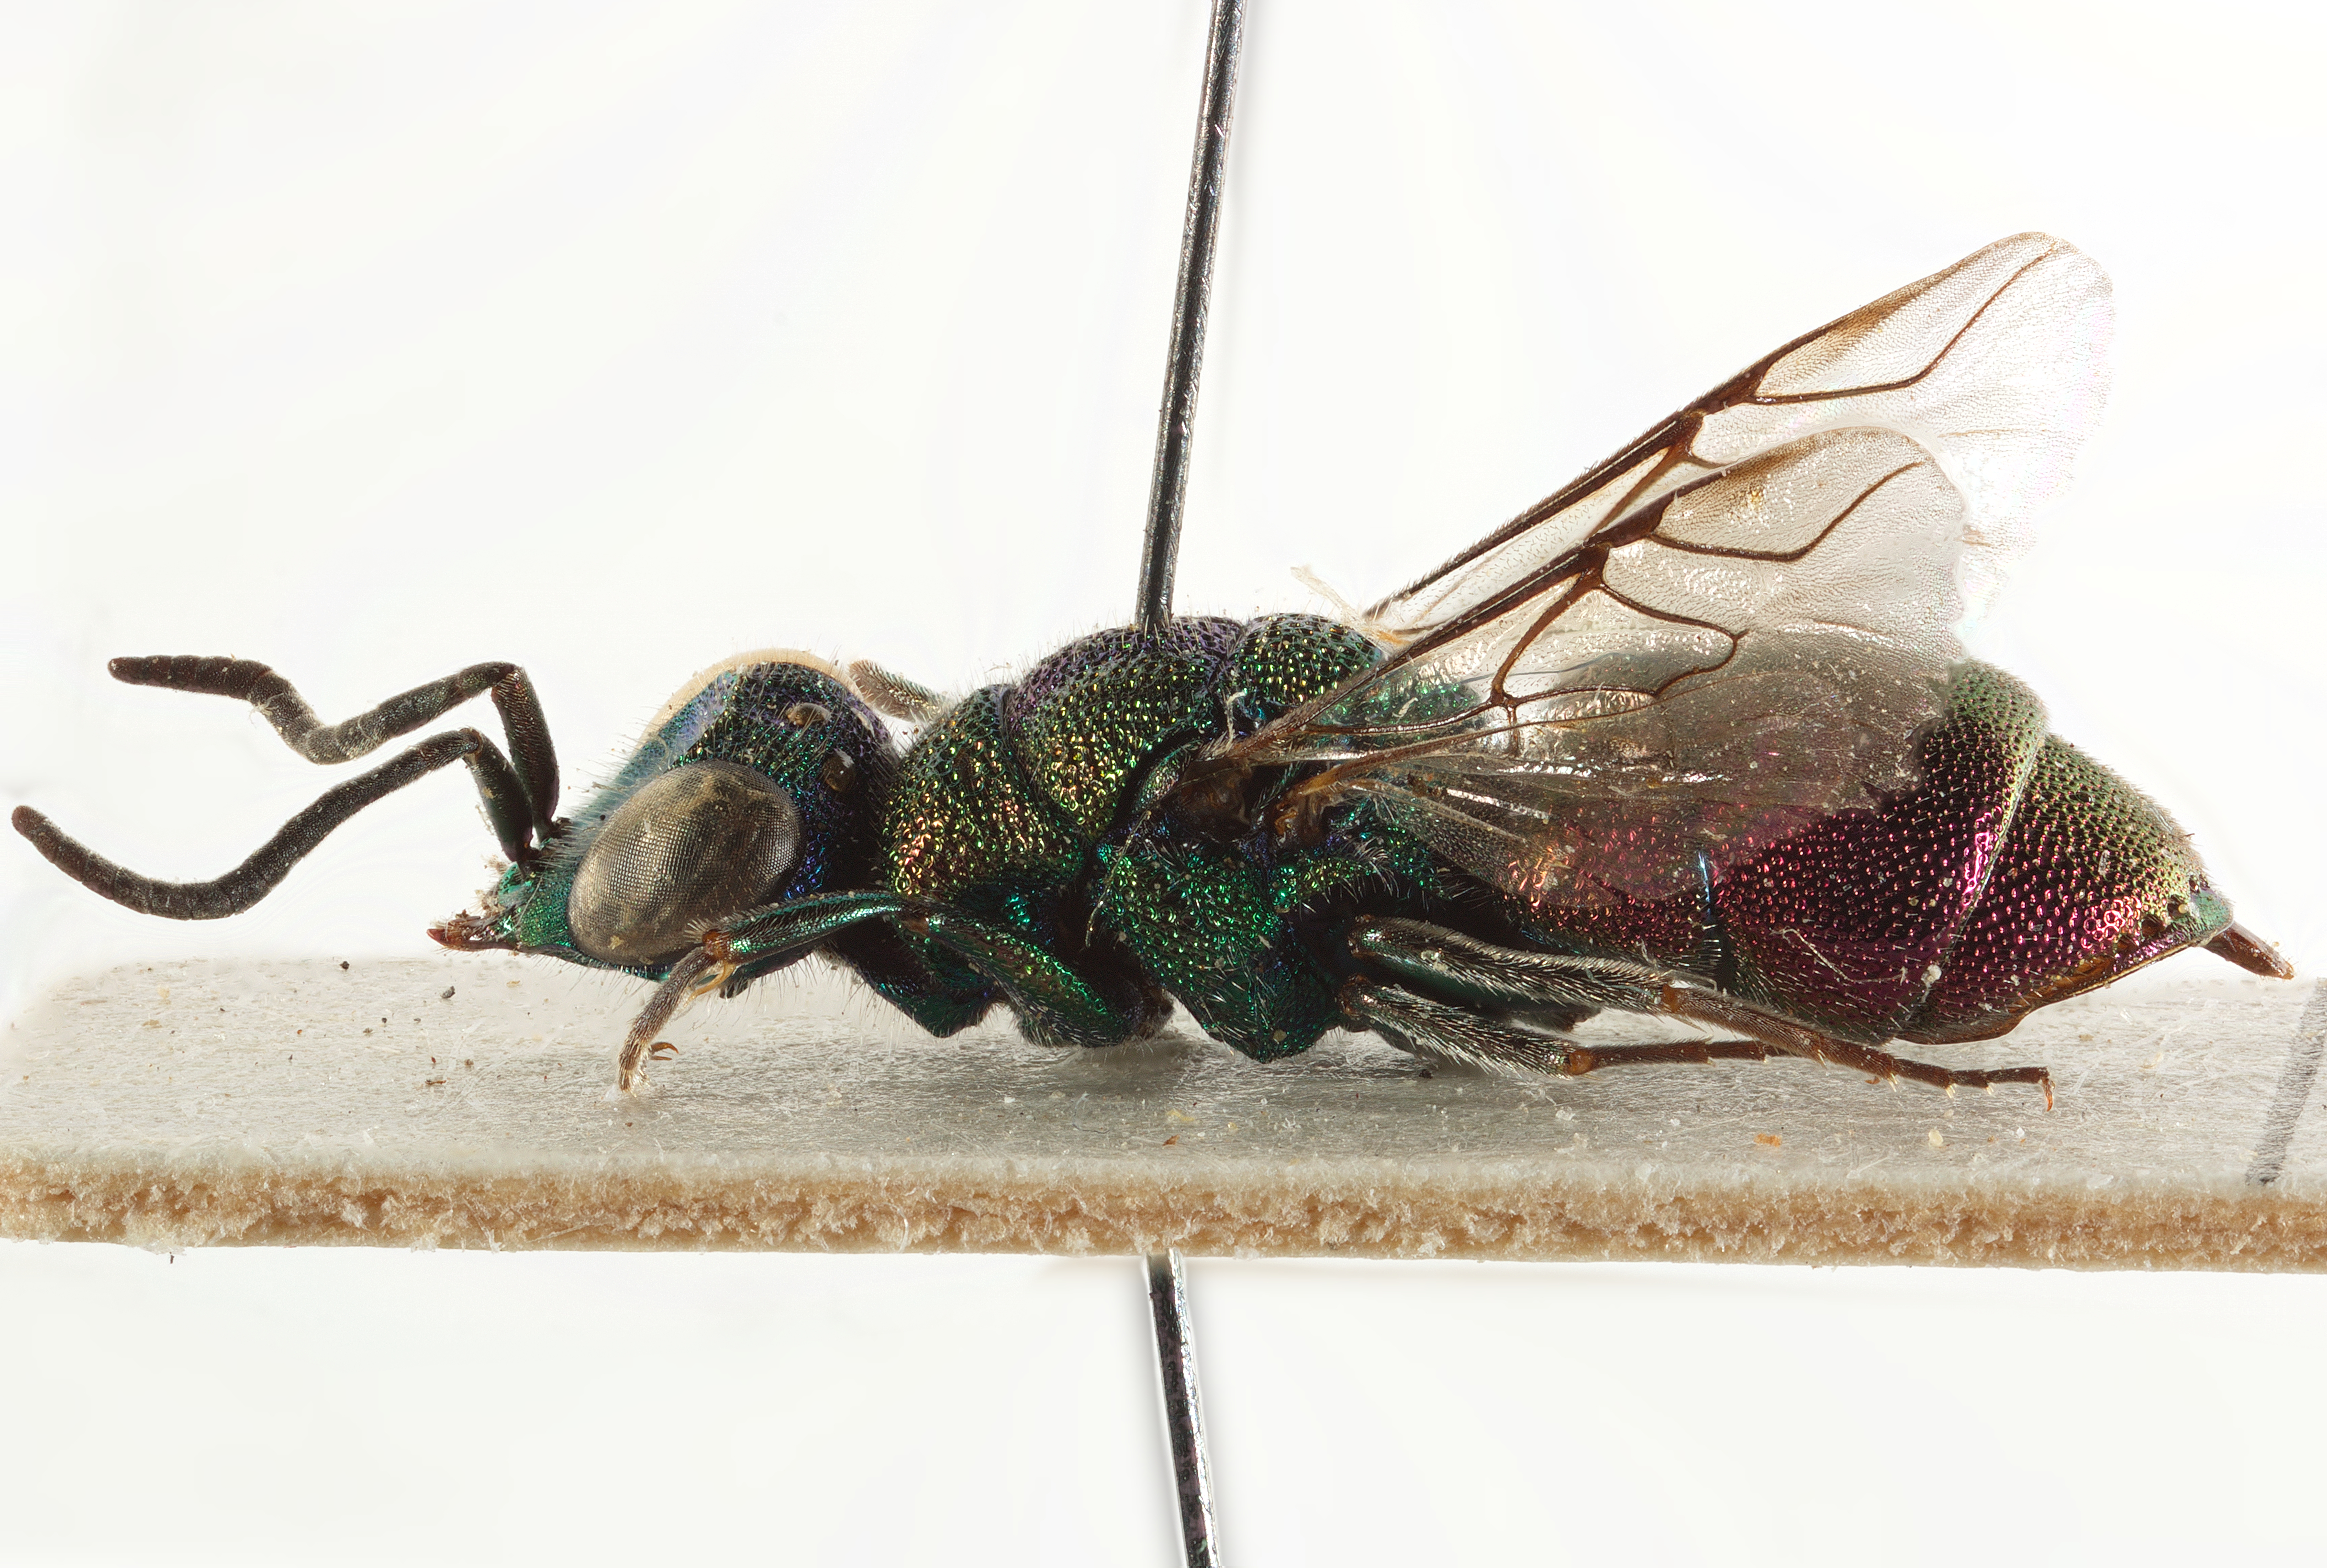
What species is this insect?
Spintharina versicolor
